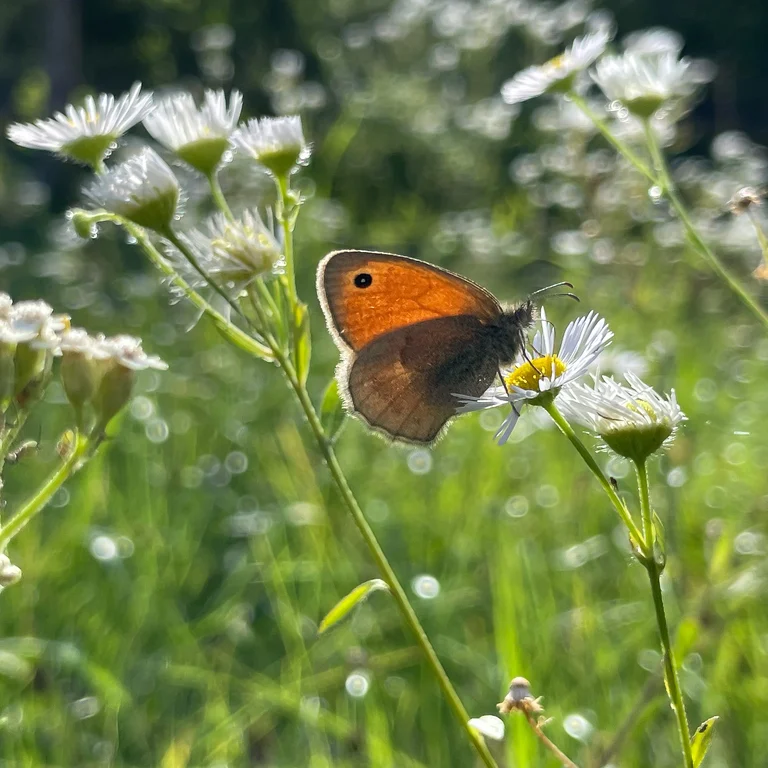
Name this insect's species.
Coenonympha pamphilus
